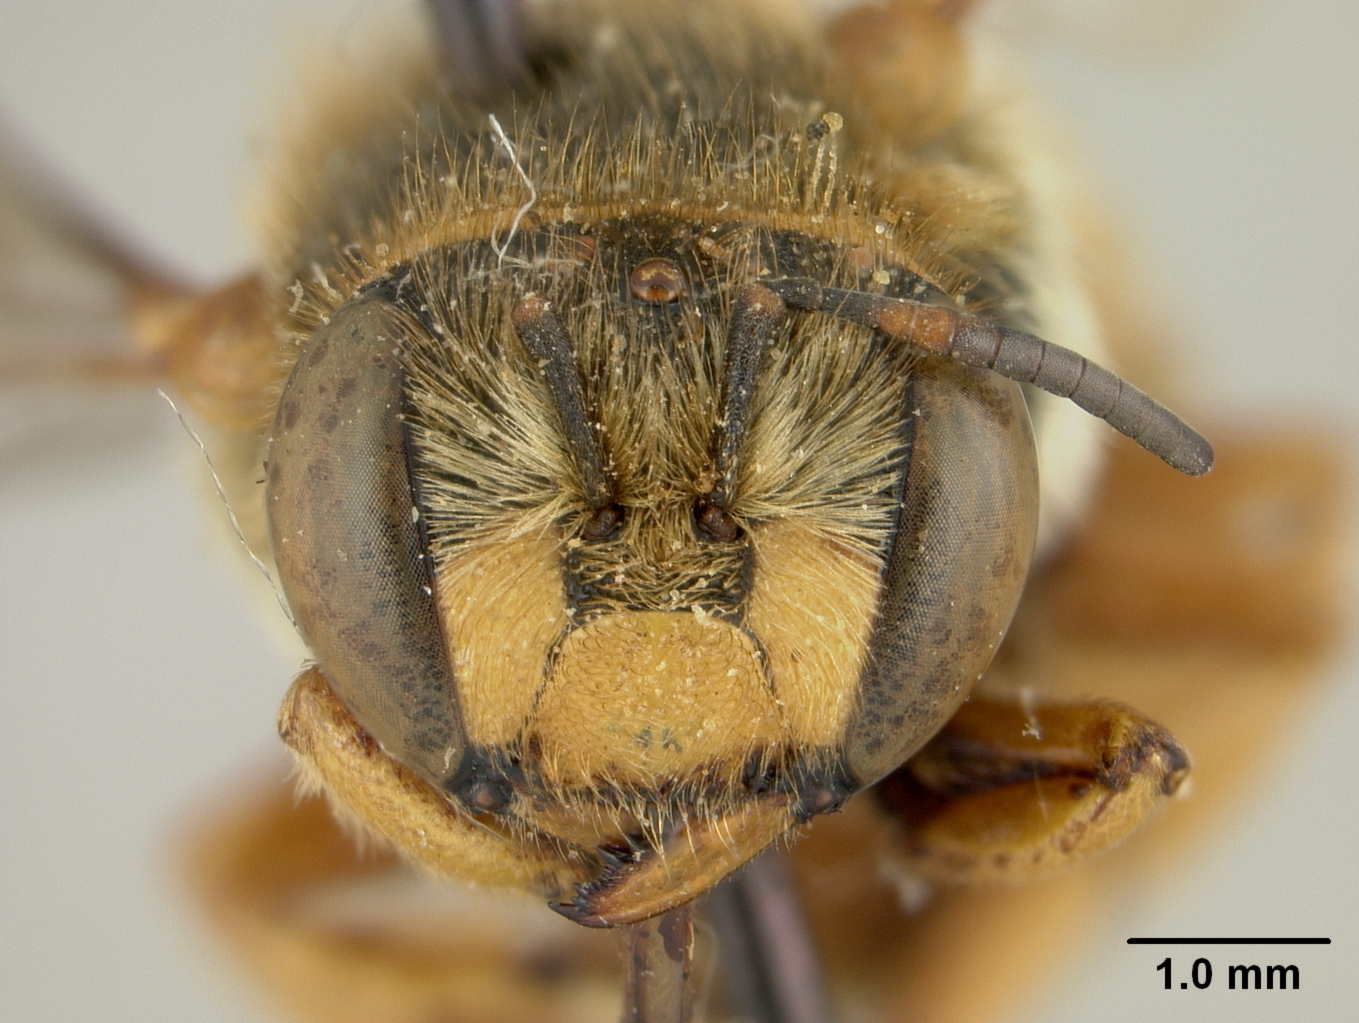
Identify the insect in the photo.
Proanthidium kashgarensis
